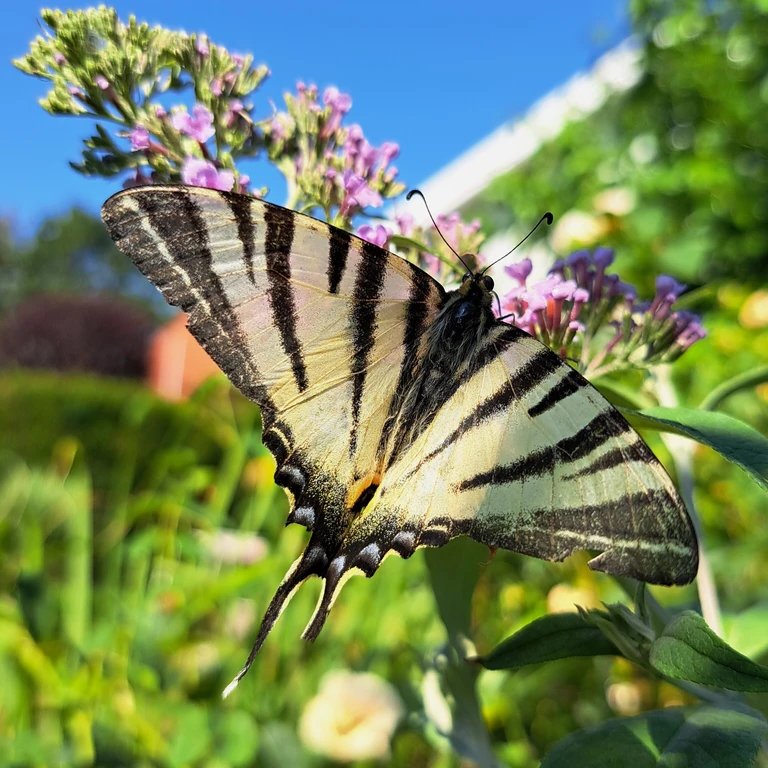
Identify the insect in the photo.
Iphiclides podalirius
